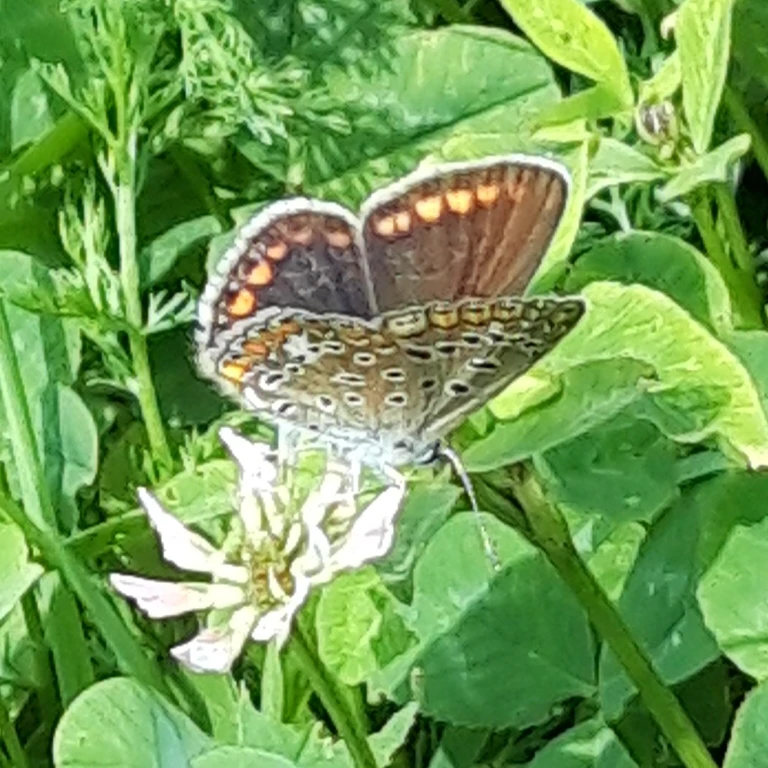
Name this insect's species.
Polyommatus icarus
